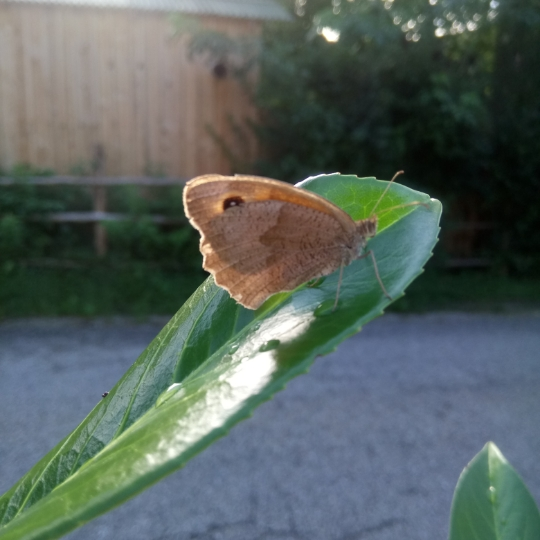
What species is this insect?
Maniola jurtina
